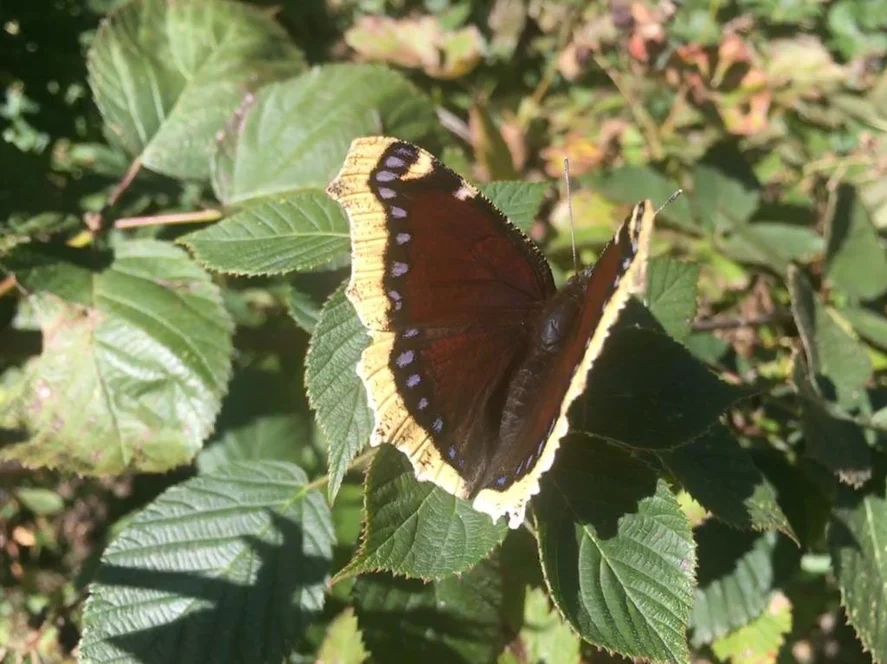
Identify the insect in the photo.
Nymphalis antiopa
